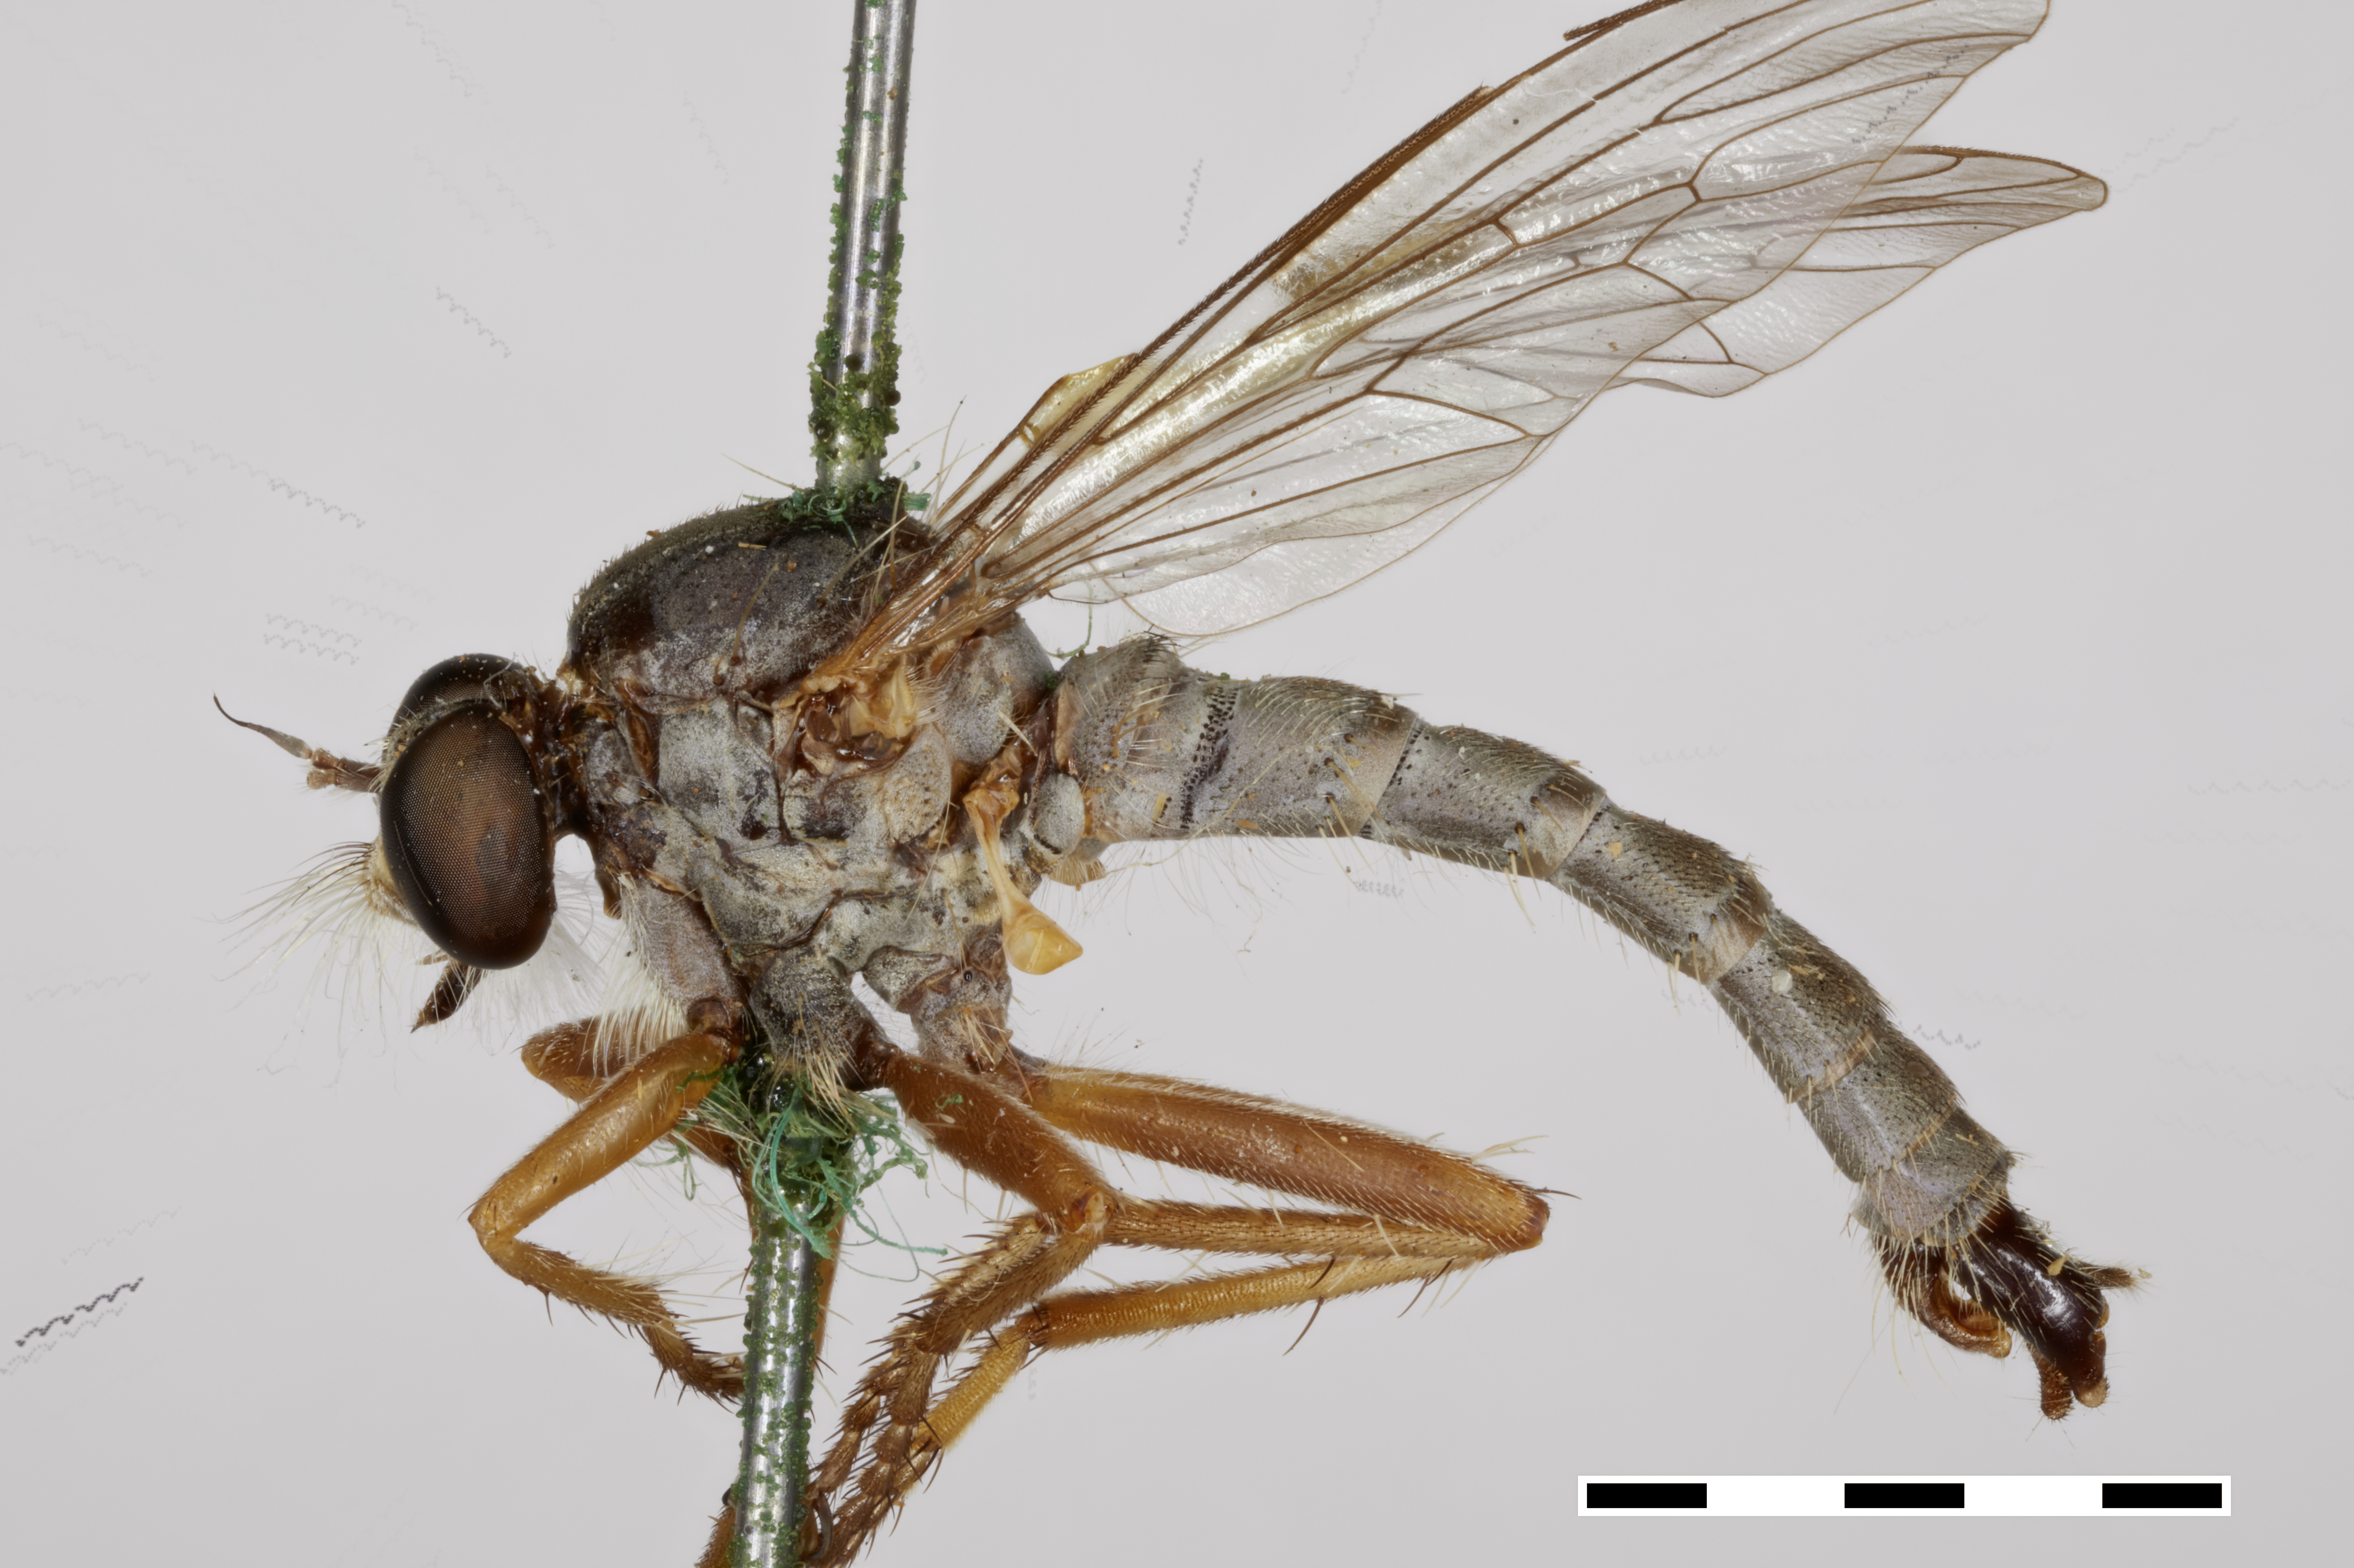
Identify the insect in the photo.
Asilus albicomus
